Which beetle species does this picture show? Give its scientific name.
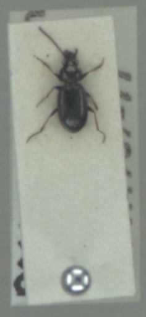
Bembidion properans
